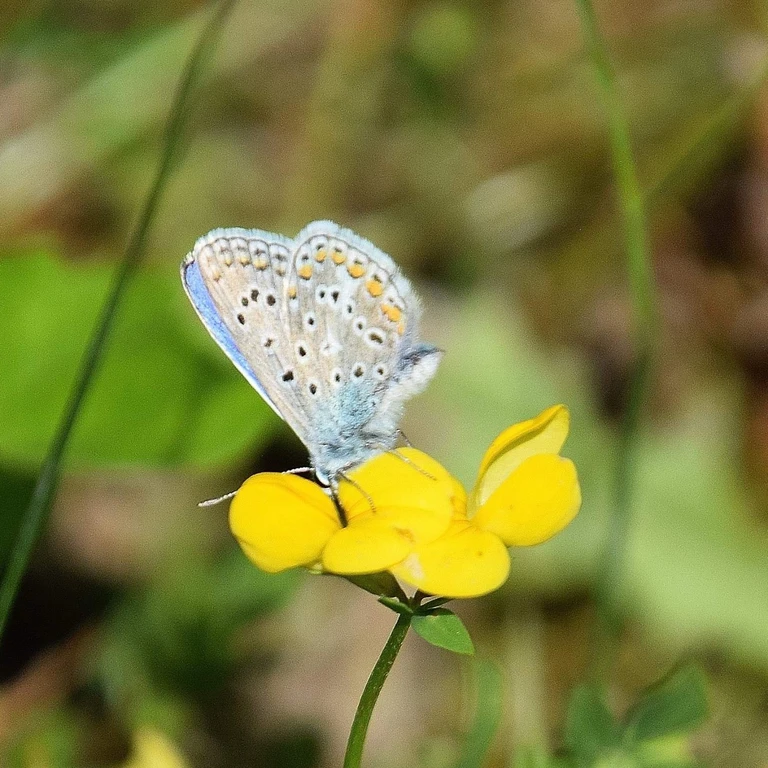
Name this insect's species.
Polyommatus icarus
